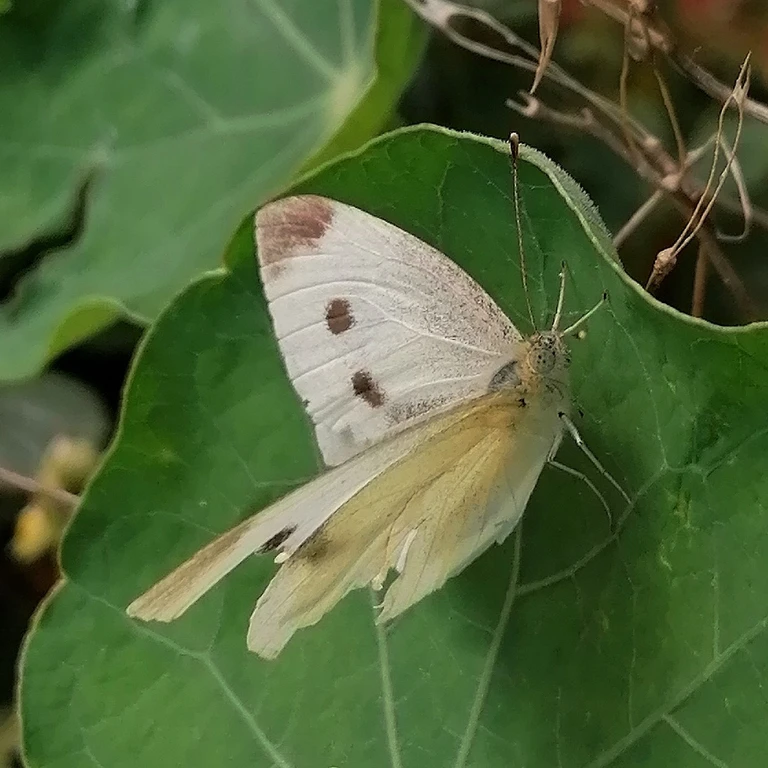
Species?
Pieris rapae
